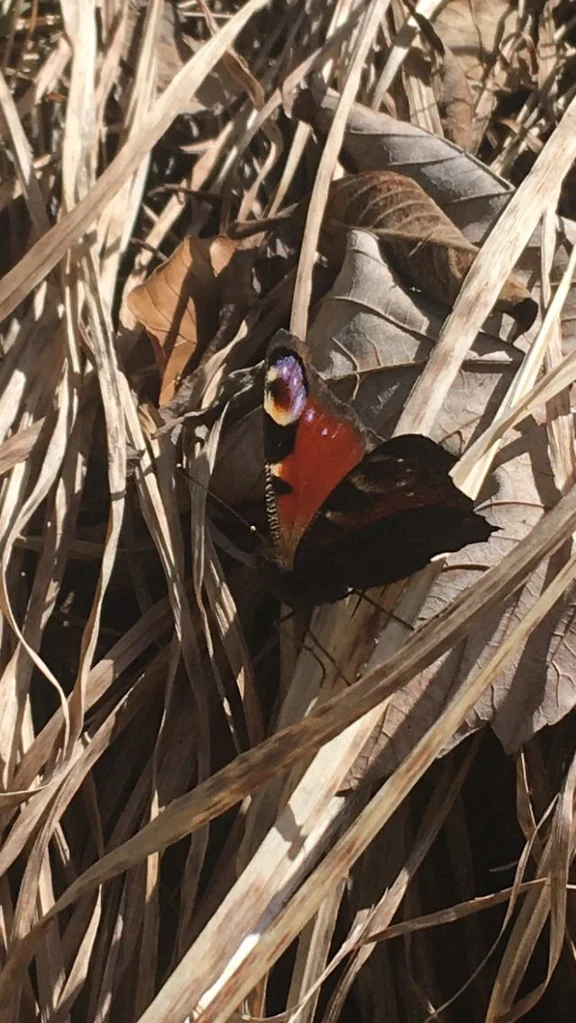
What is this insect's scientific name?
Aglais io
